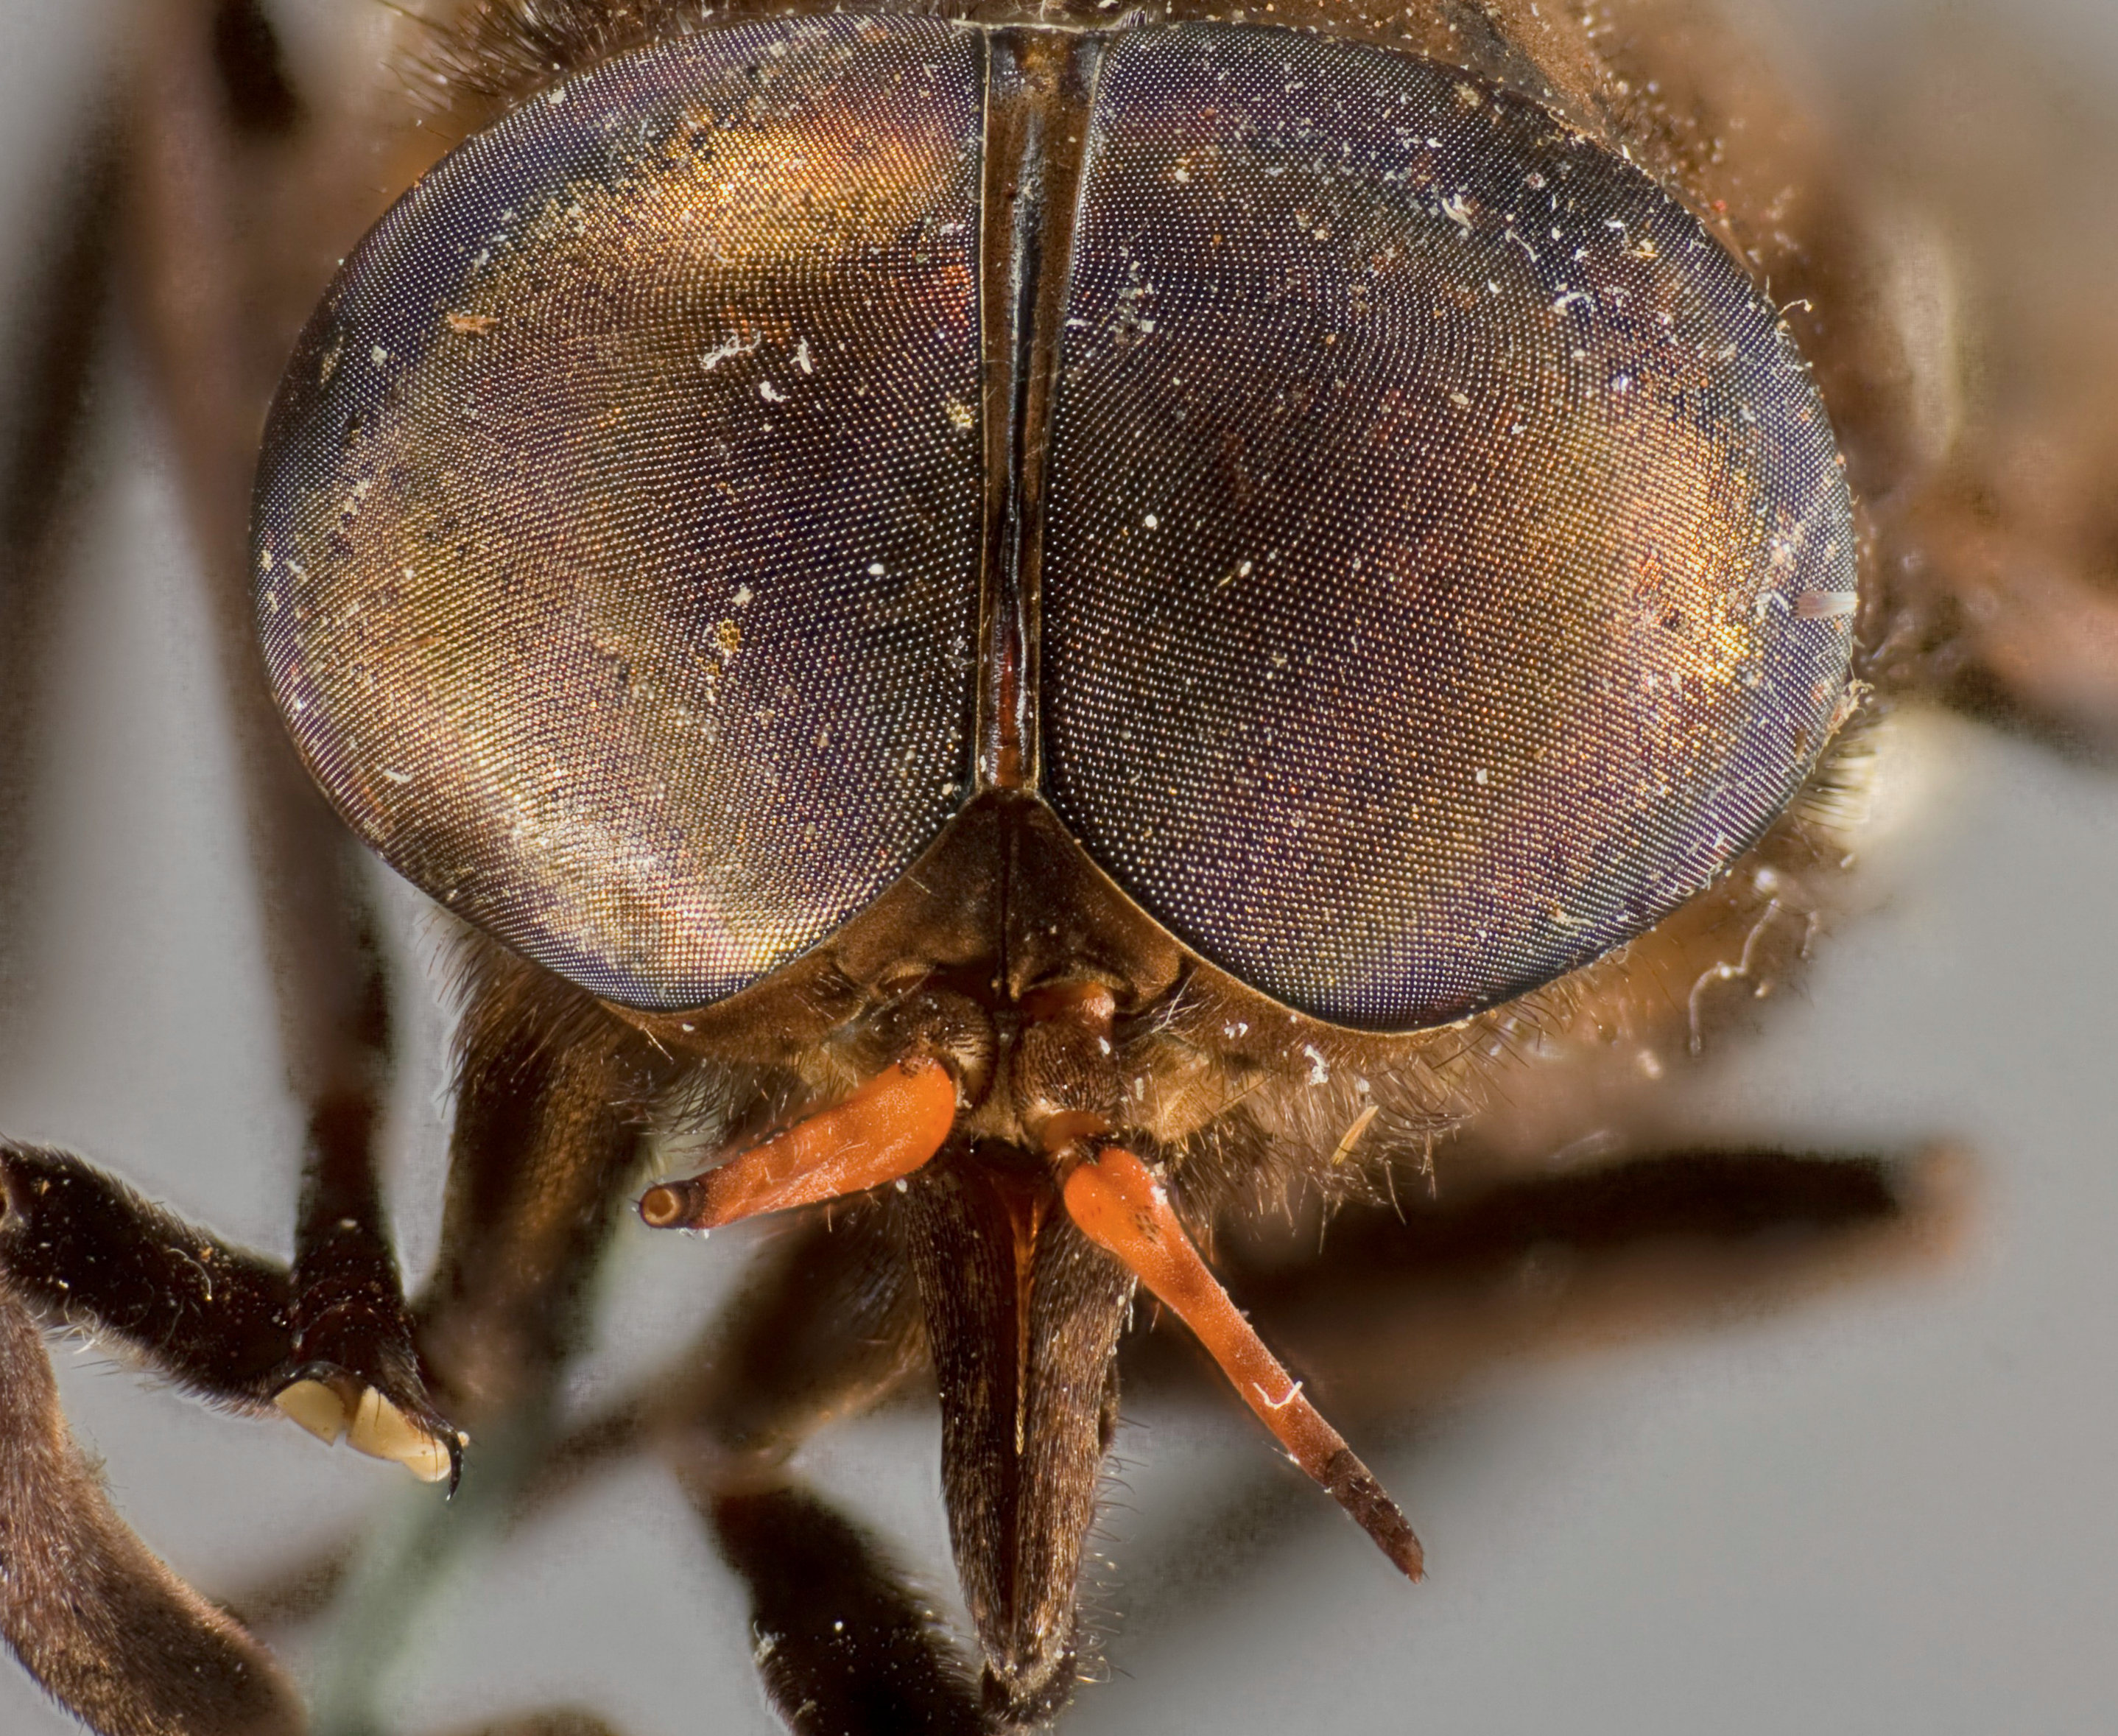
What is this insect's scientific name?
Tabanus bakeri
